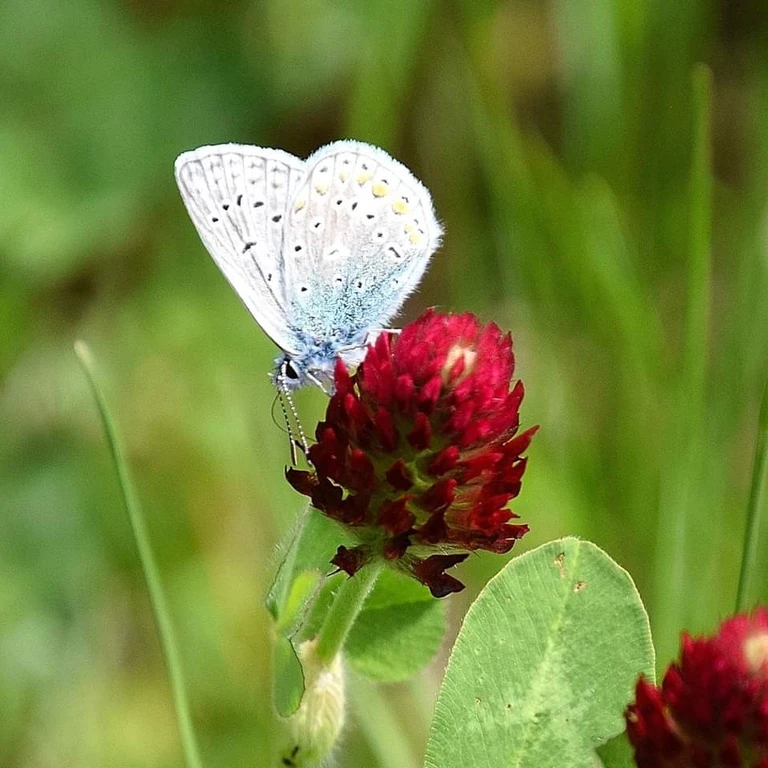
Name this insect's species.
Polyommatus icarus
